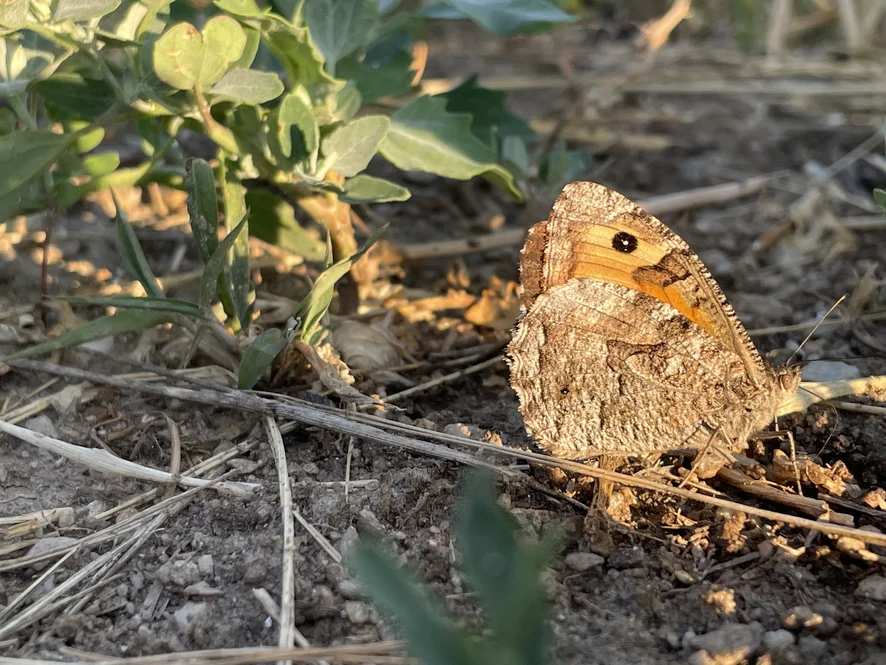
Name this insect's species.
Hipparchia semele
